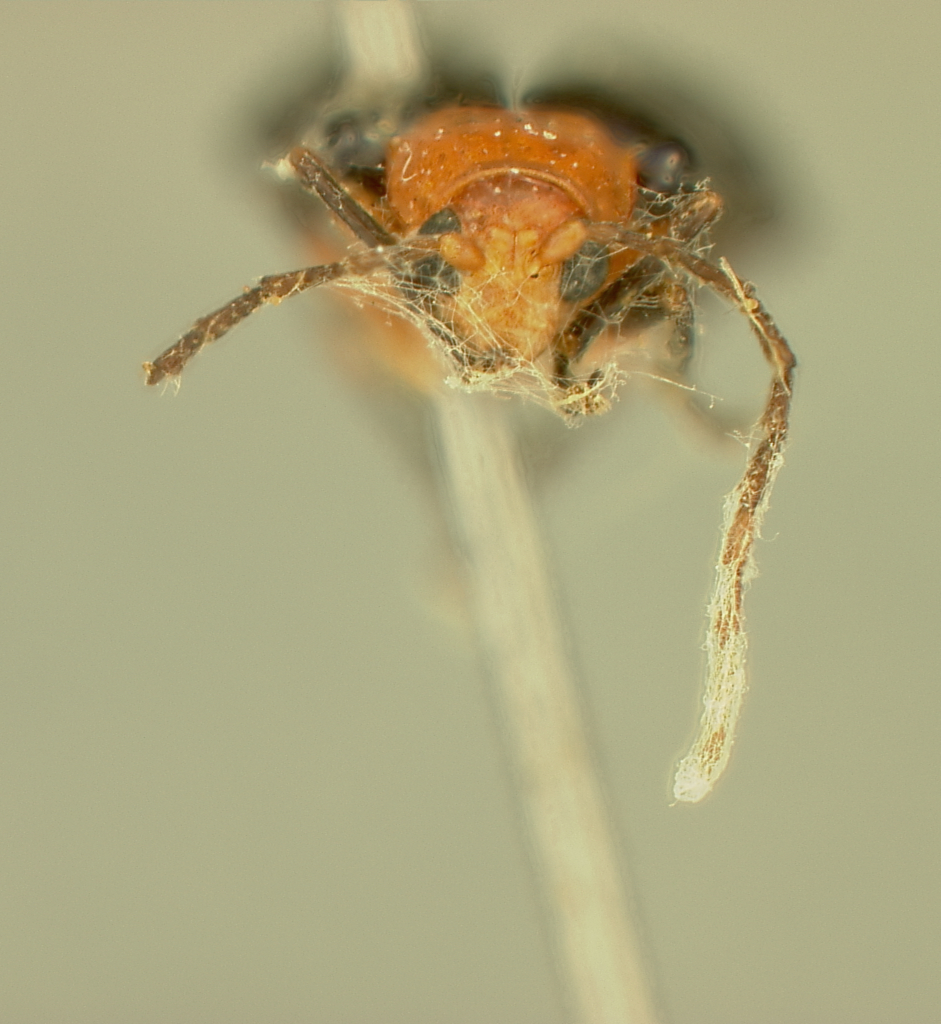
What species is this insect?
Acanthonycha weyrauchi
